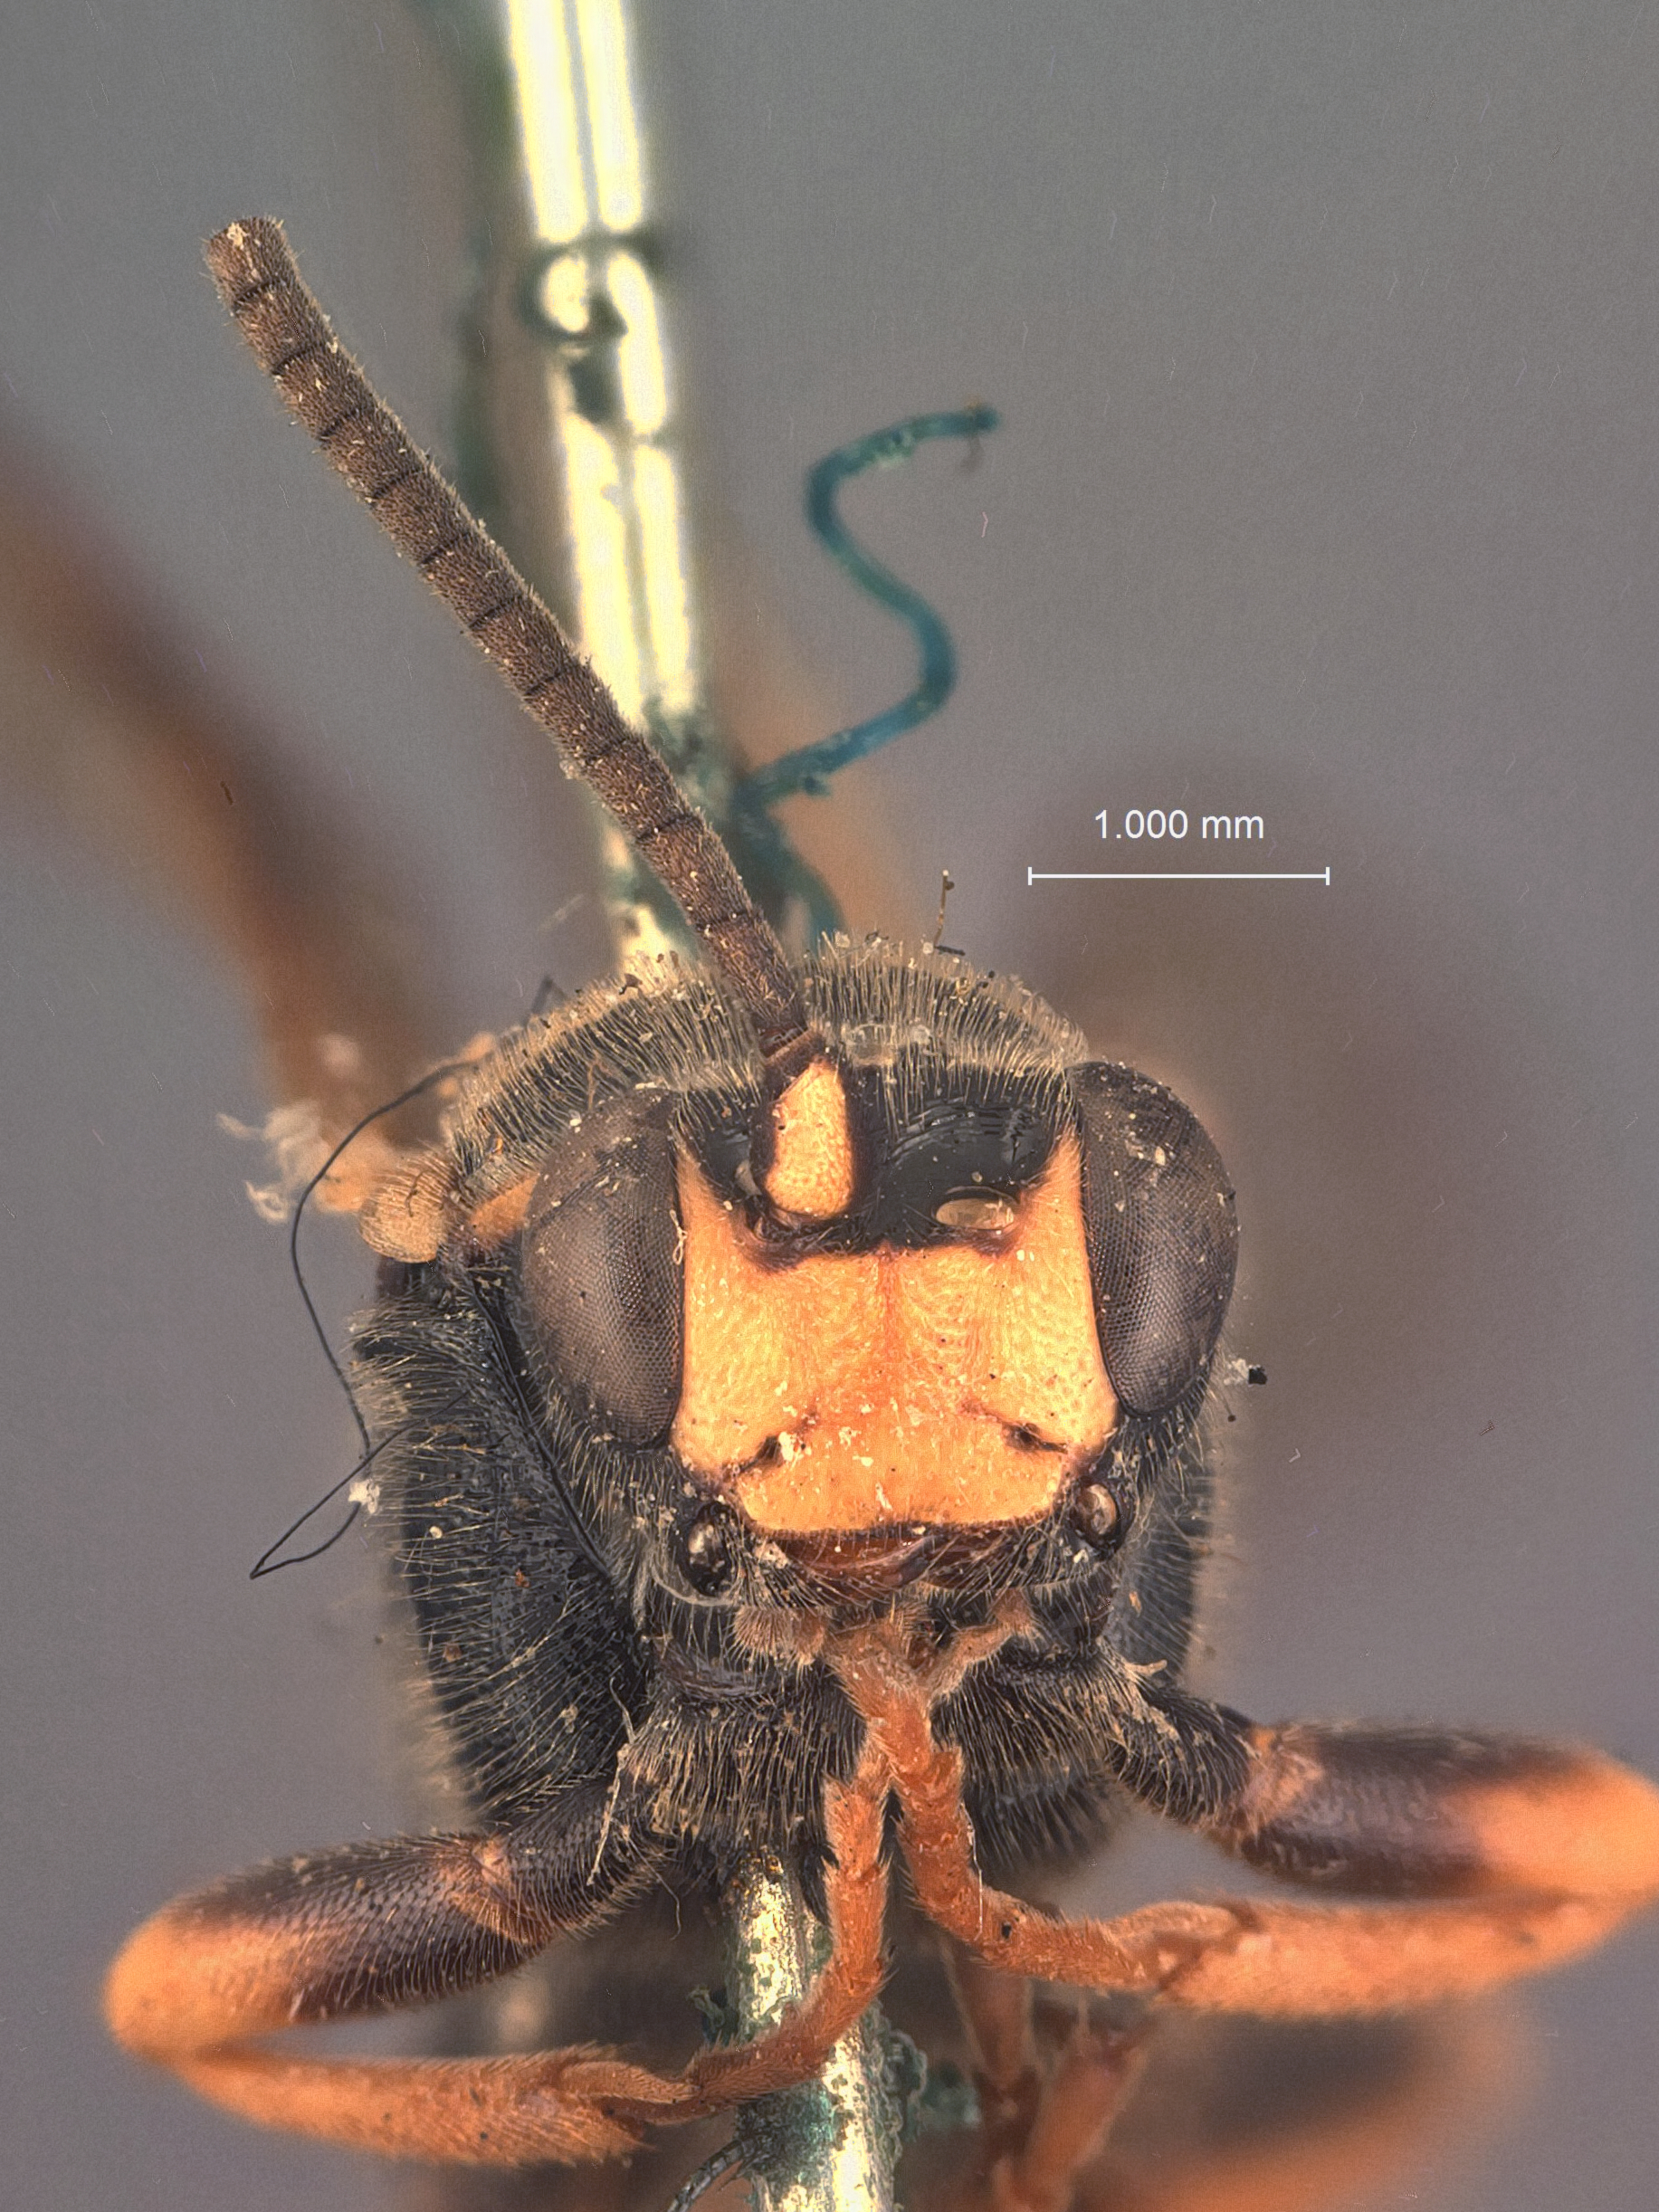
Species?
Stenichneumon unalaskae
